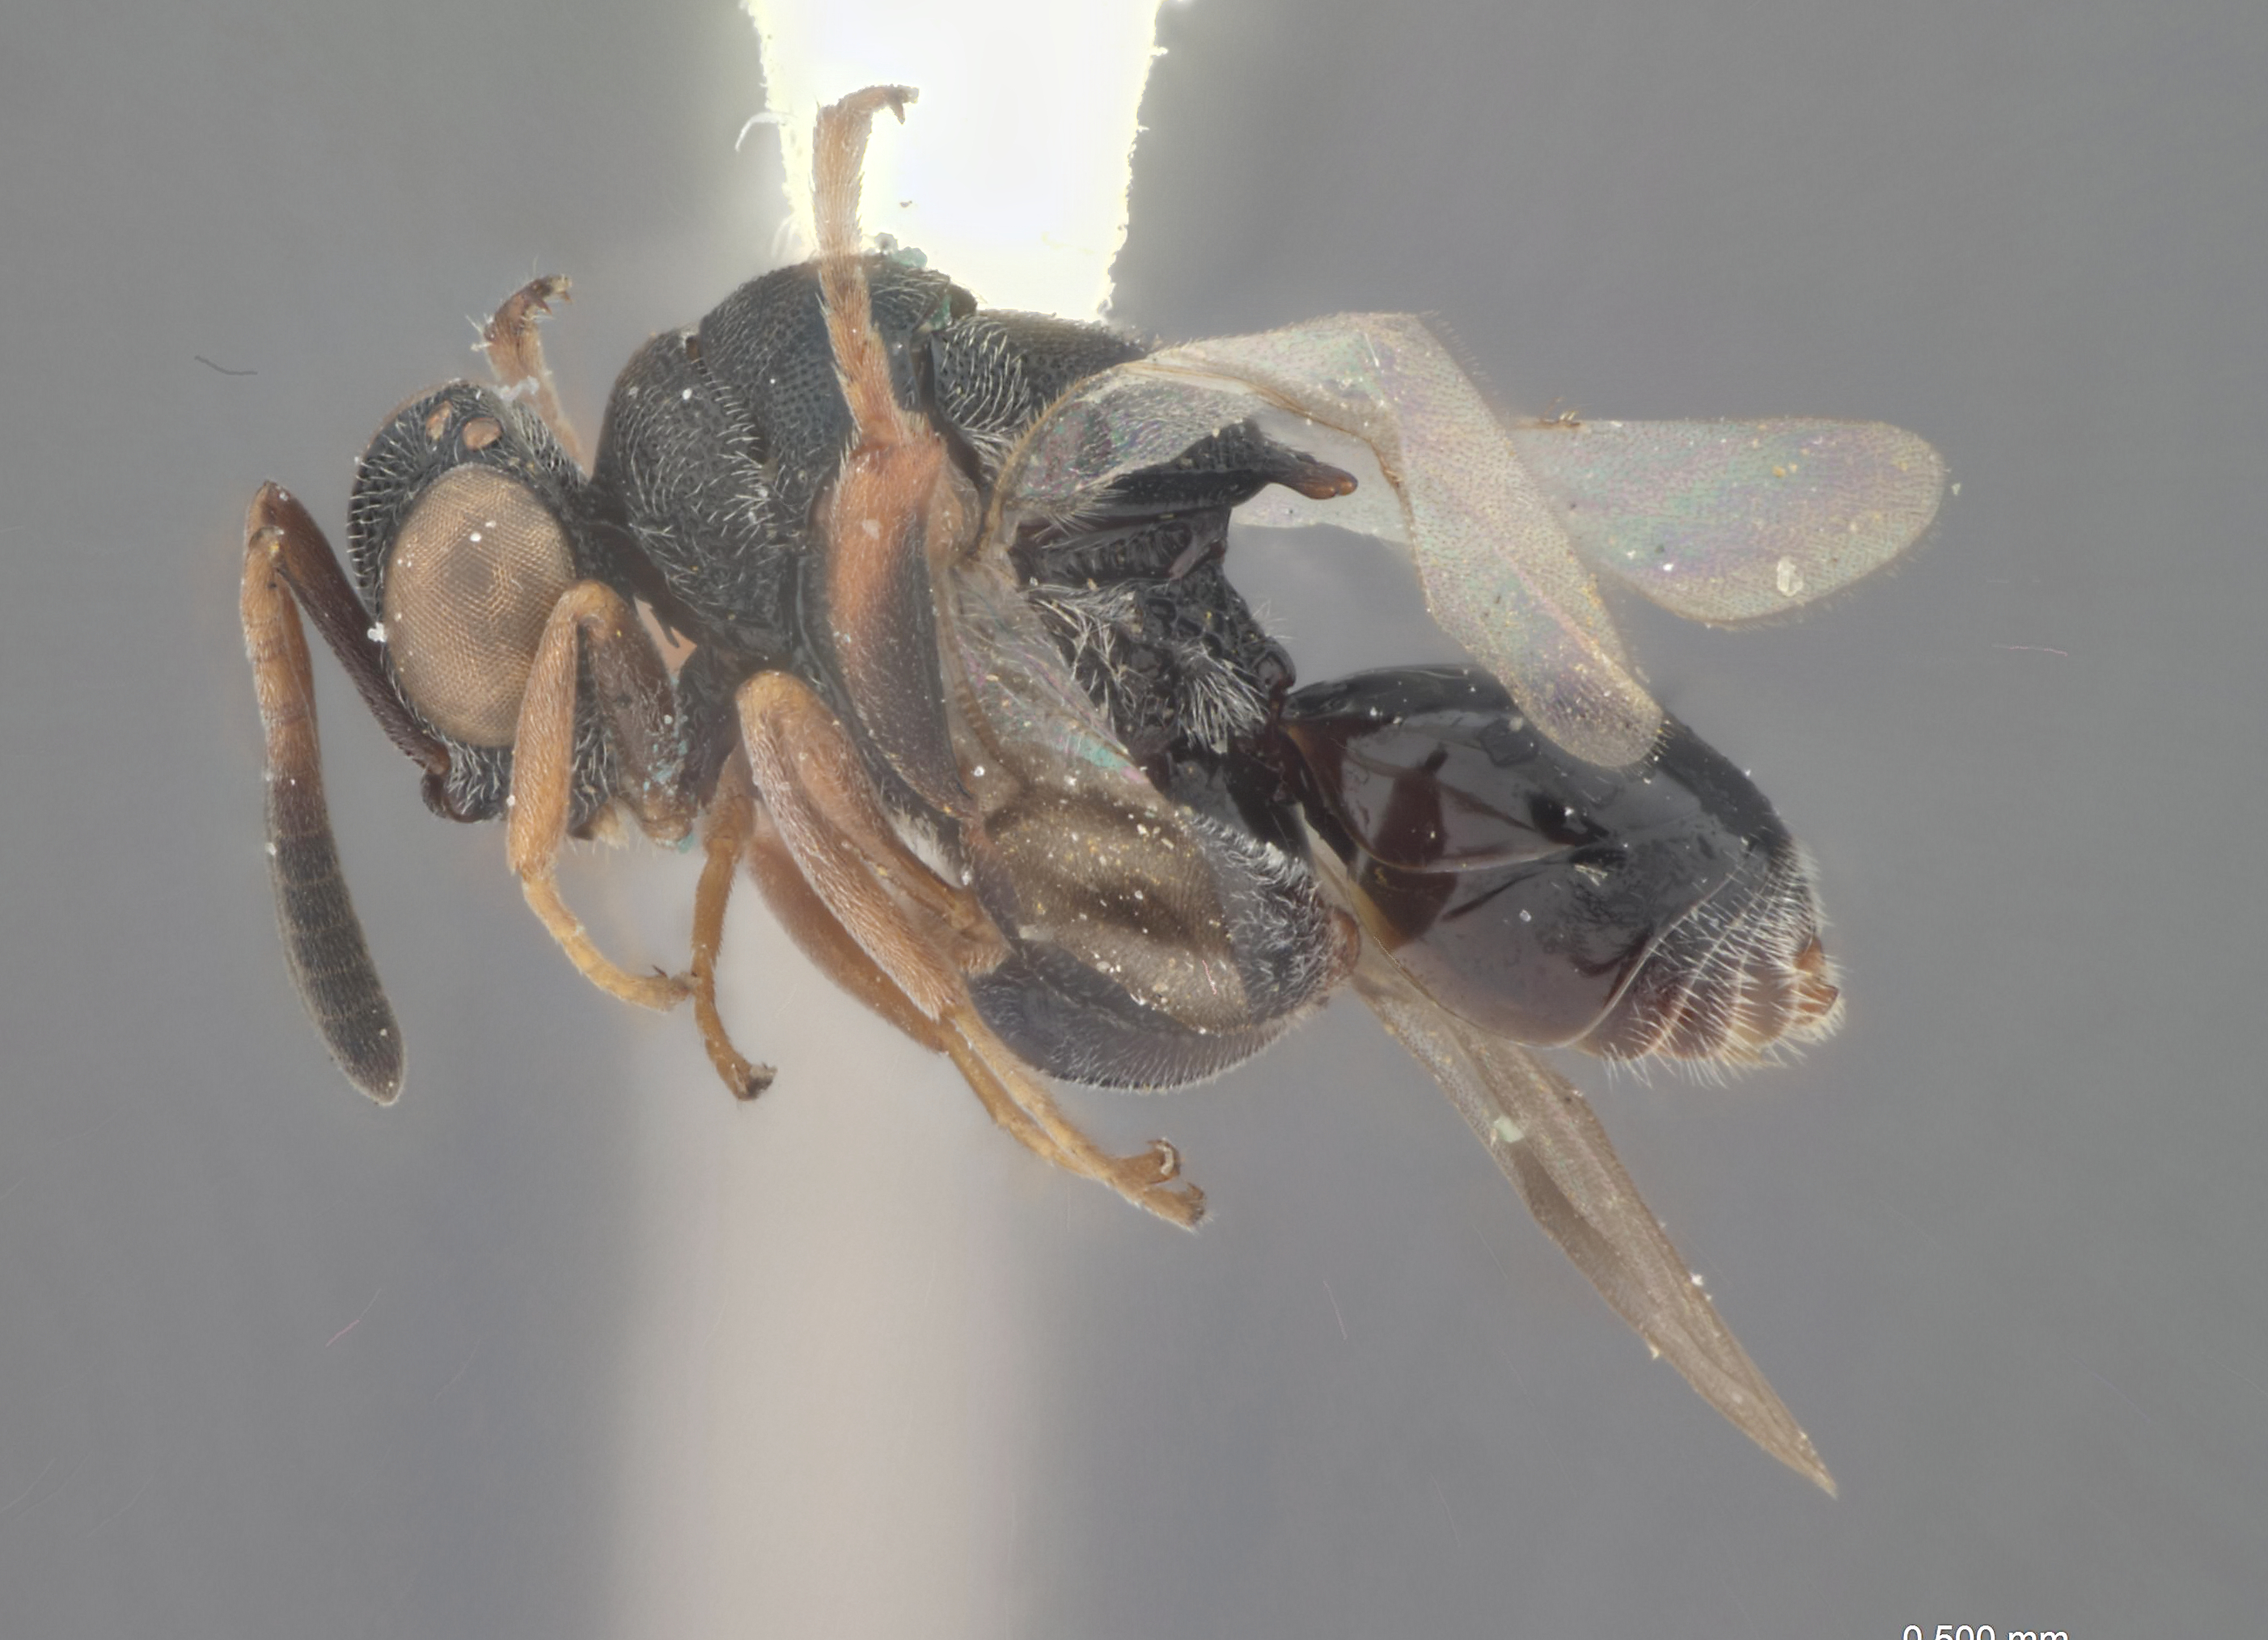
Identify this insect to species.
Dromochalcidia indica
